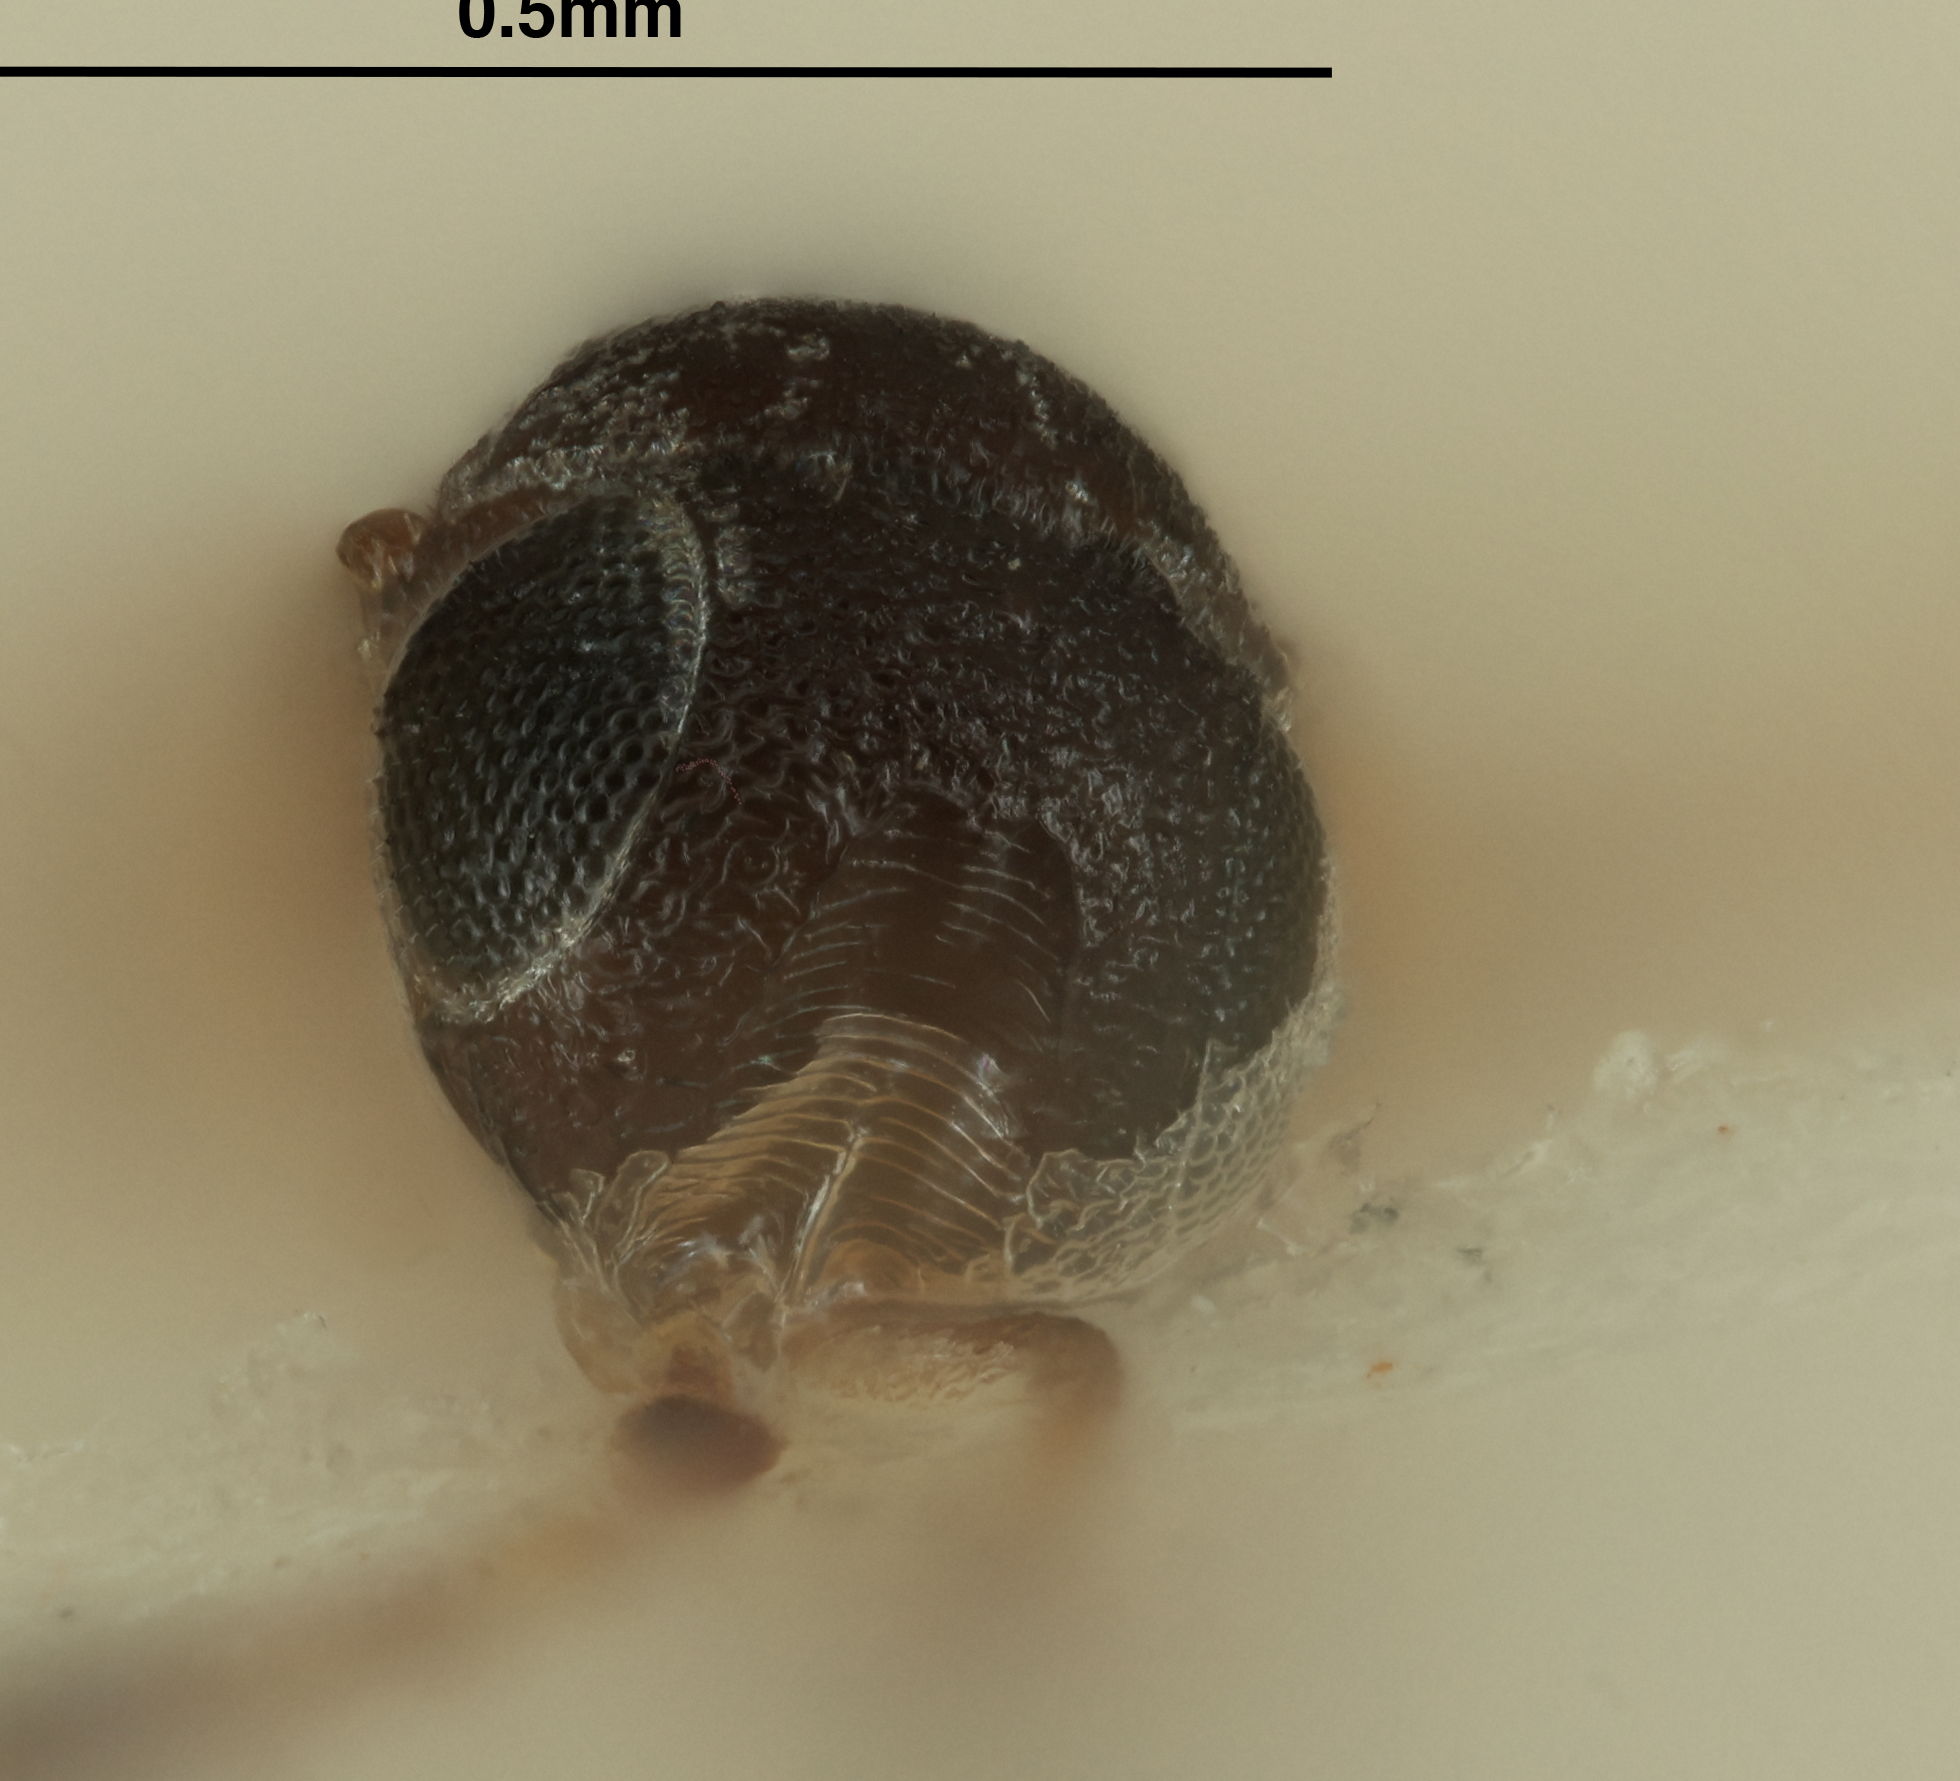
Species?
Hadronotus bicolor
